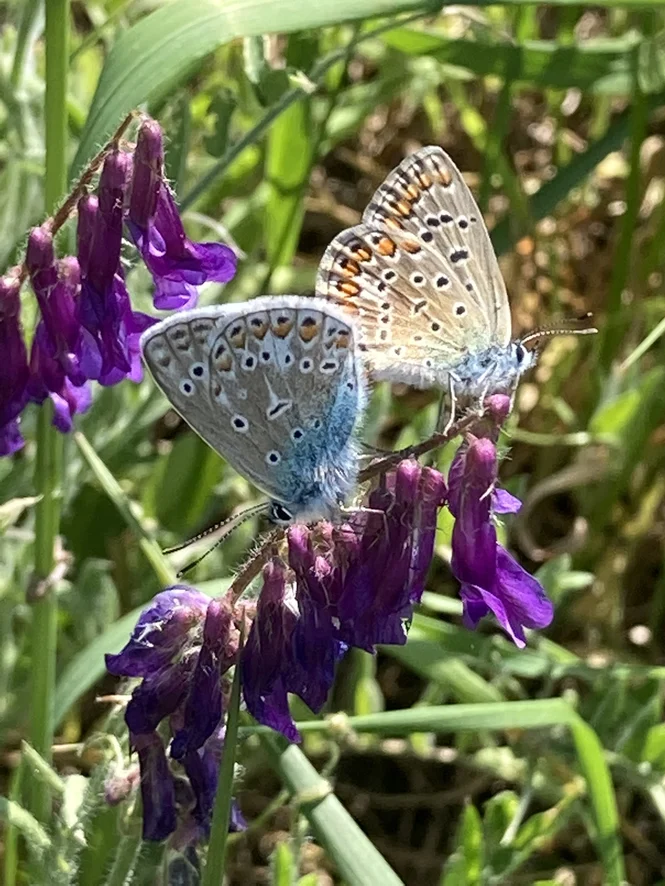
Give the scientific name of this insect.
Polyommatus icarus
